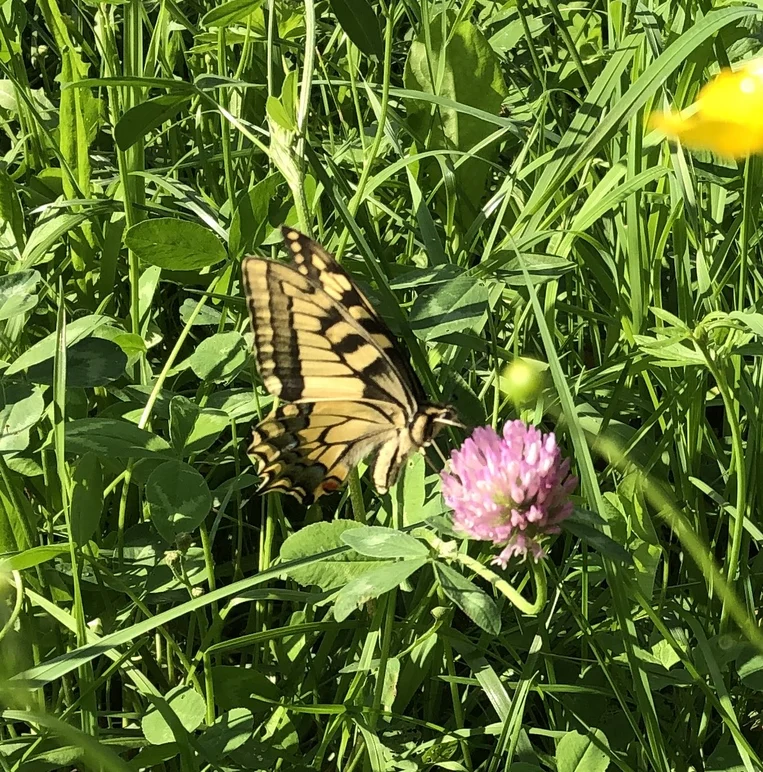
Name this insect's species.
Papilio machaon
